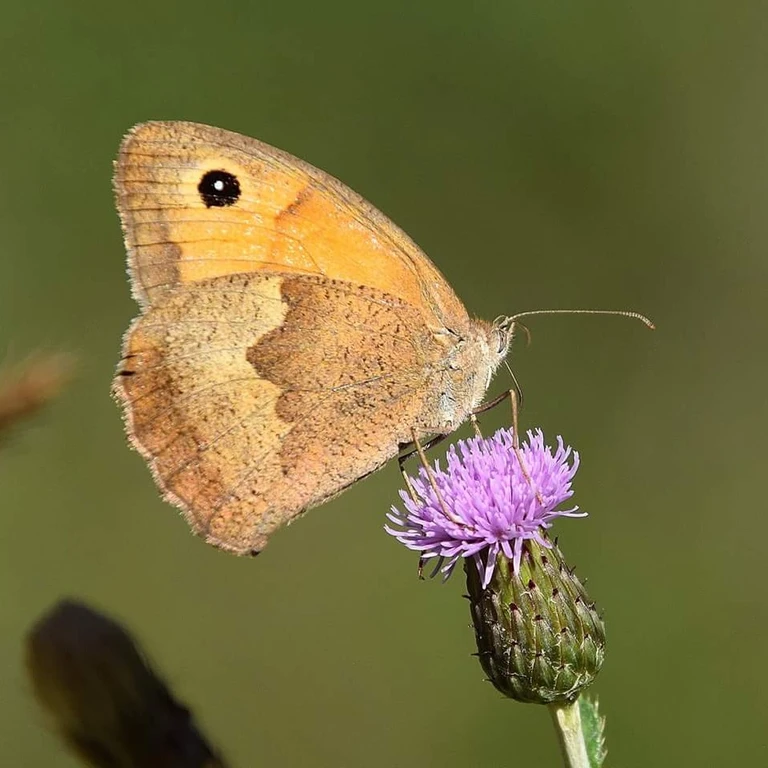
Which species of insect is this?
Maniola jurtina
